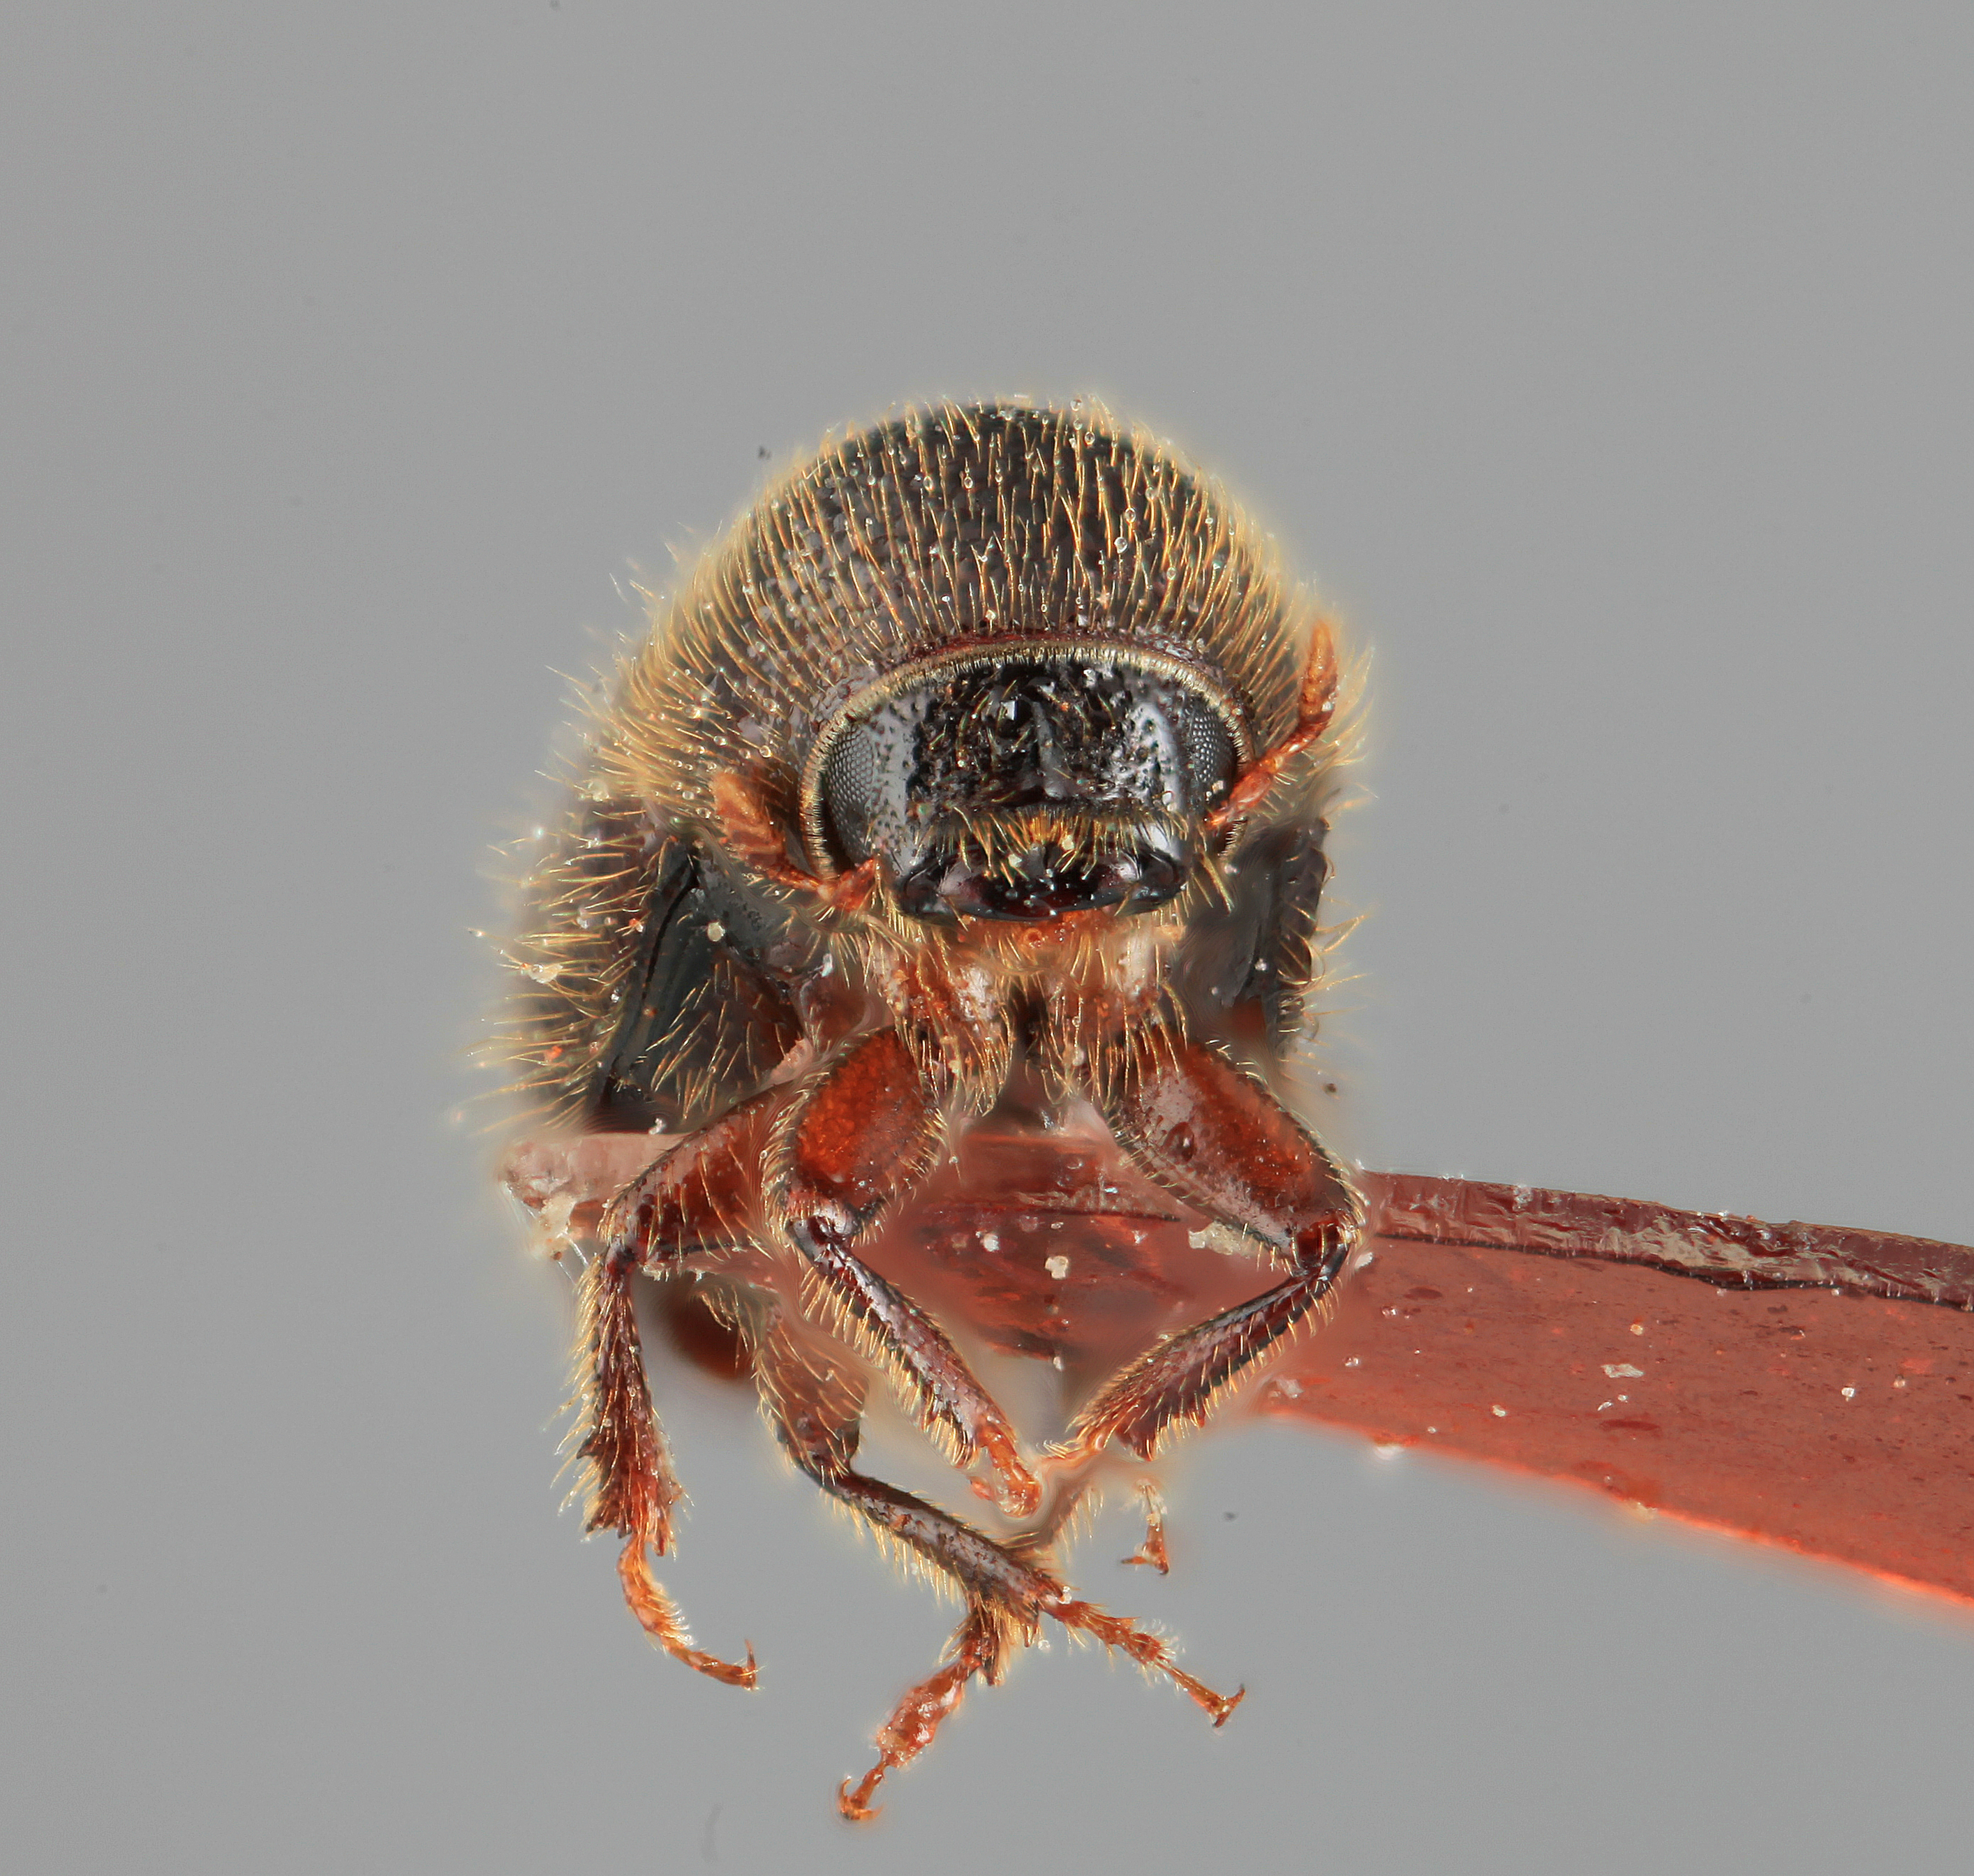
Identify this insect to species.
Conophthorus teocotum
